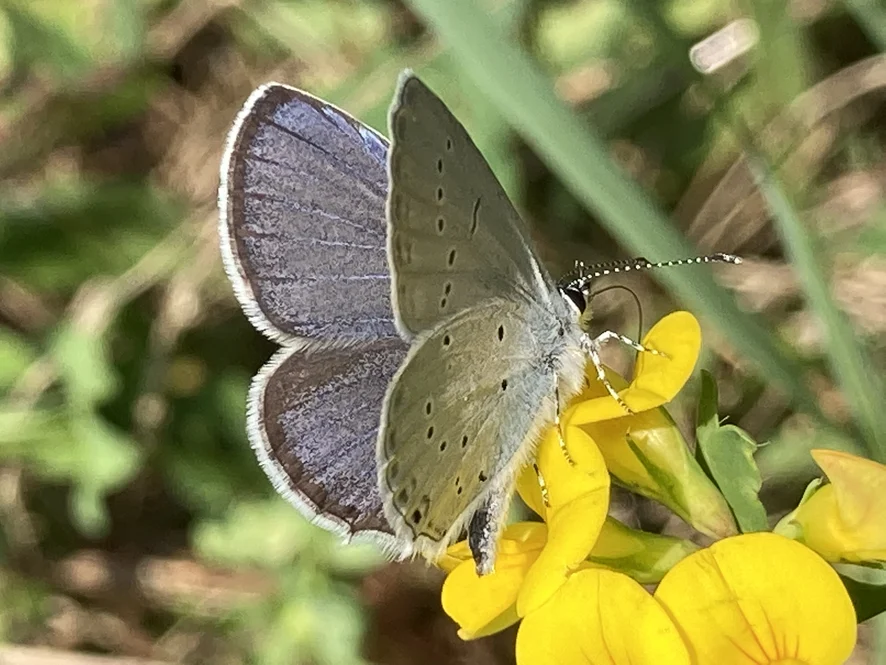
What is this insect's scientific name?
Cupido decolorata (also Elkalyce decolorata)
